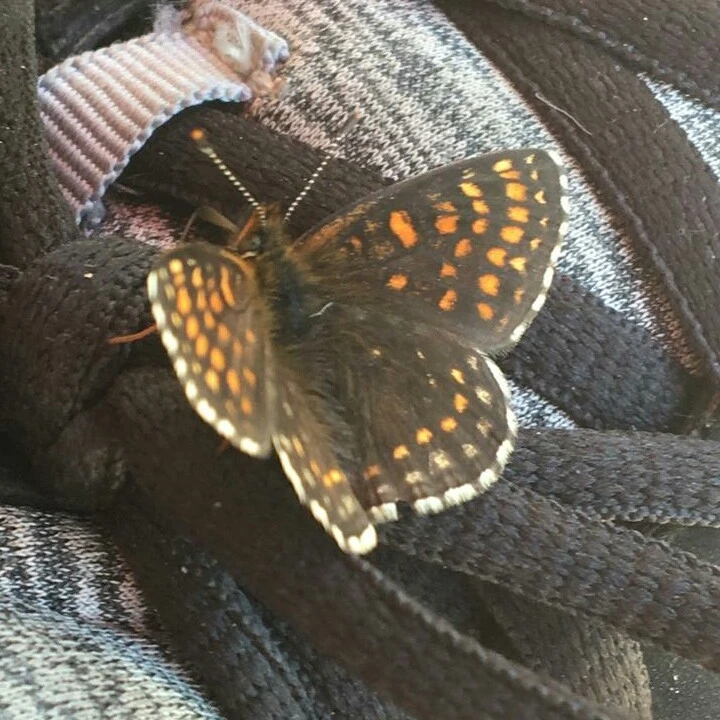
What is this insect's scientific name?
Melitaea diamina
